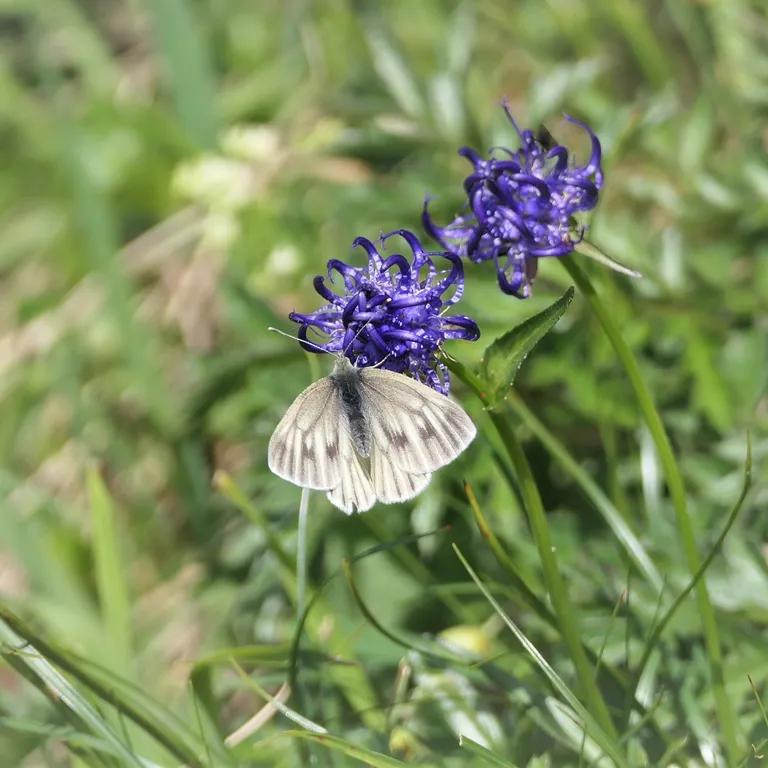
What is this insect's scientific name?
Pieris bryoniae
